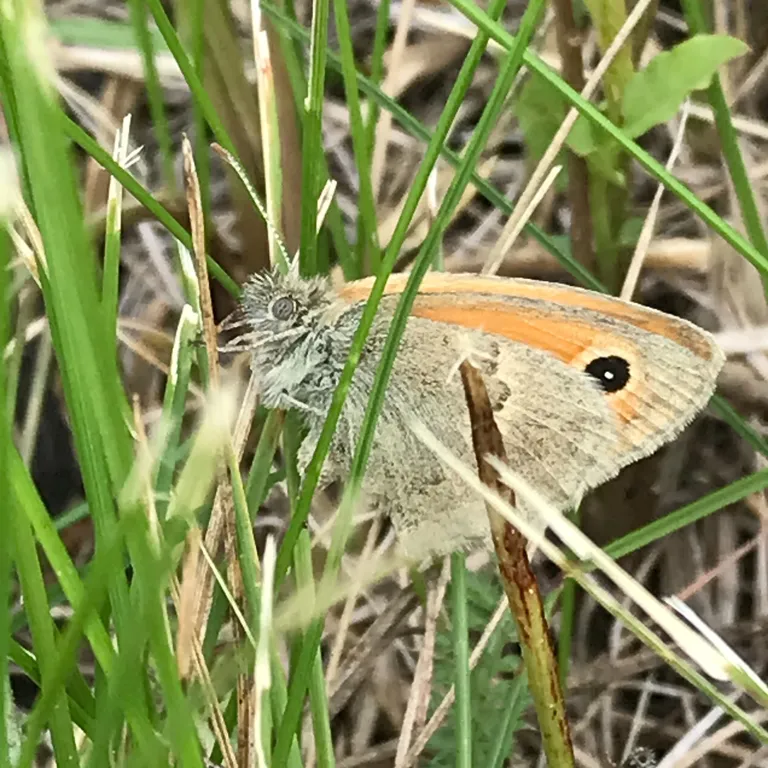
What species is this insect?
Coenonympha pamphilus
